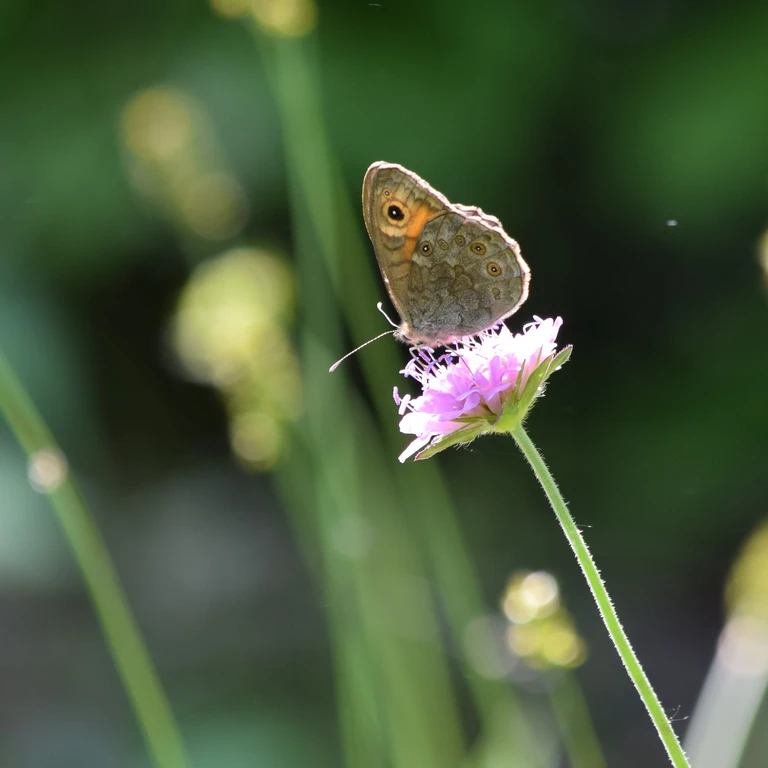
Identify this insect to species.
Lasiommata maera (also Pararge maera)
